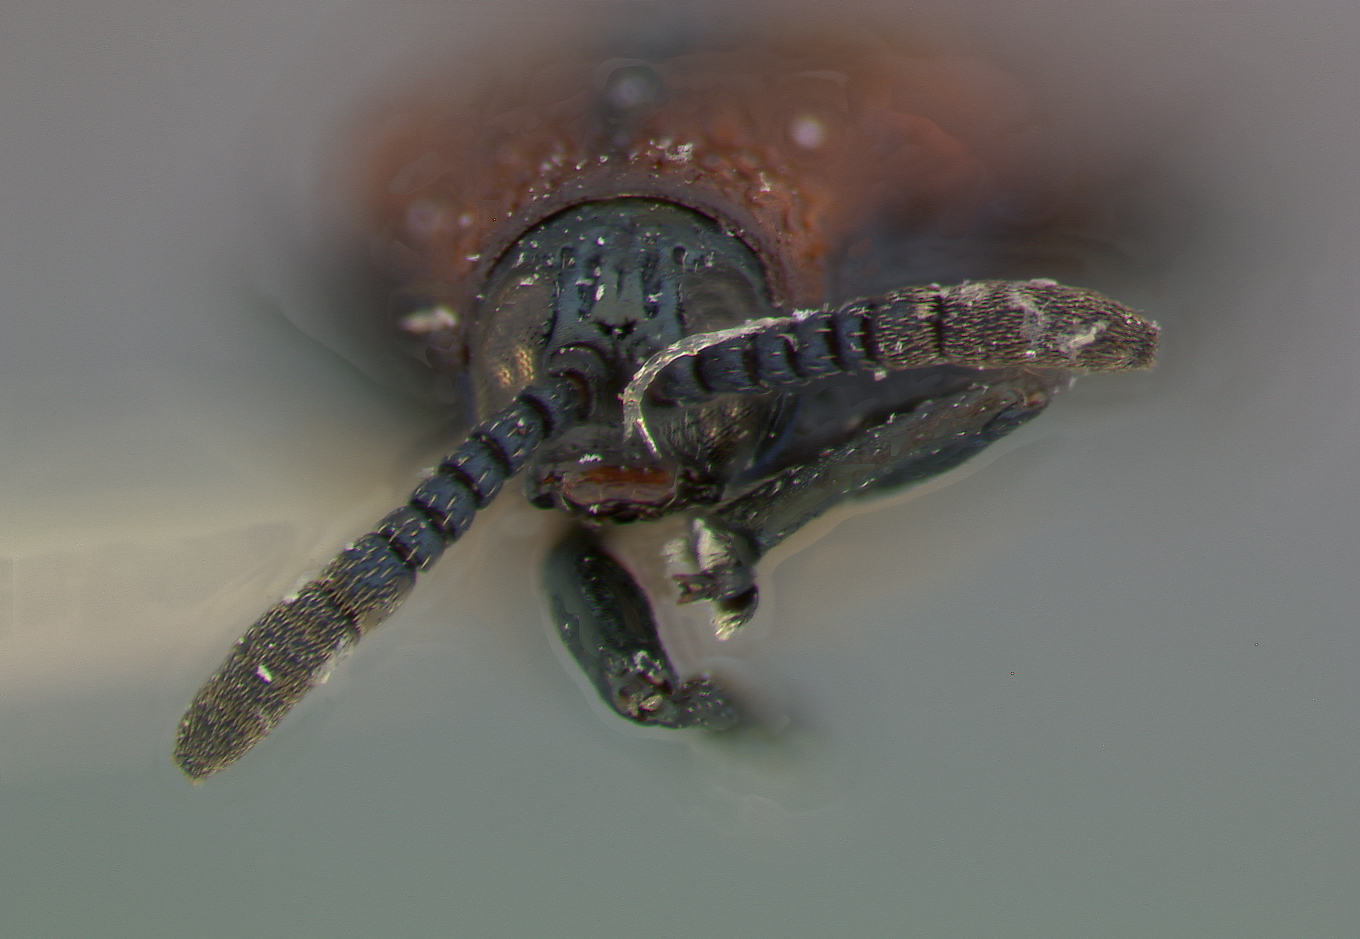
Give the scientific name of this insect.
Microrhopala arizonica
